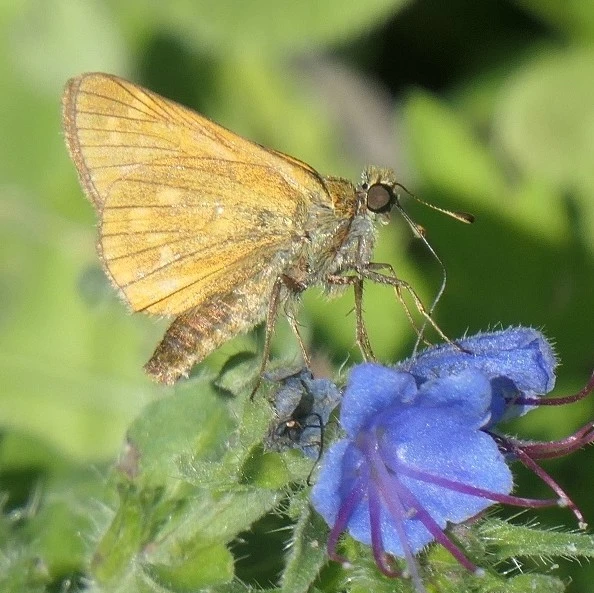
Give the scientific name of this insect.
Ochlodes sylvanus (also Ochlodes venata)
